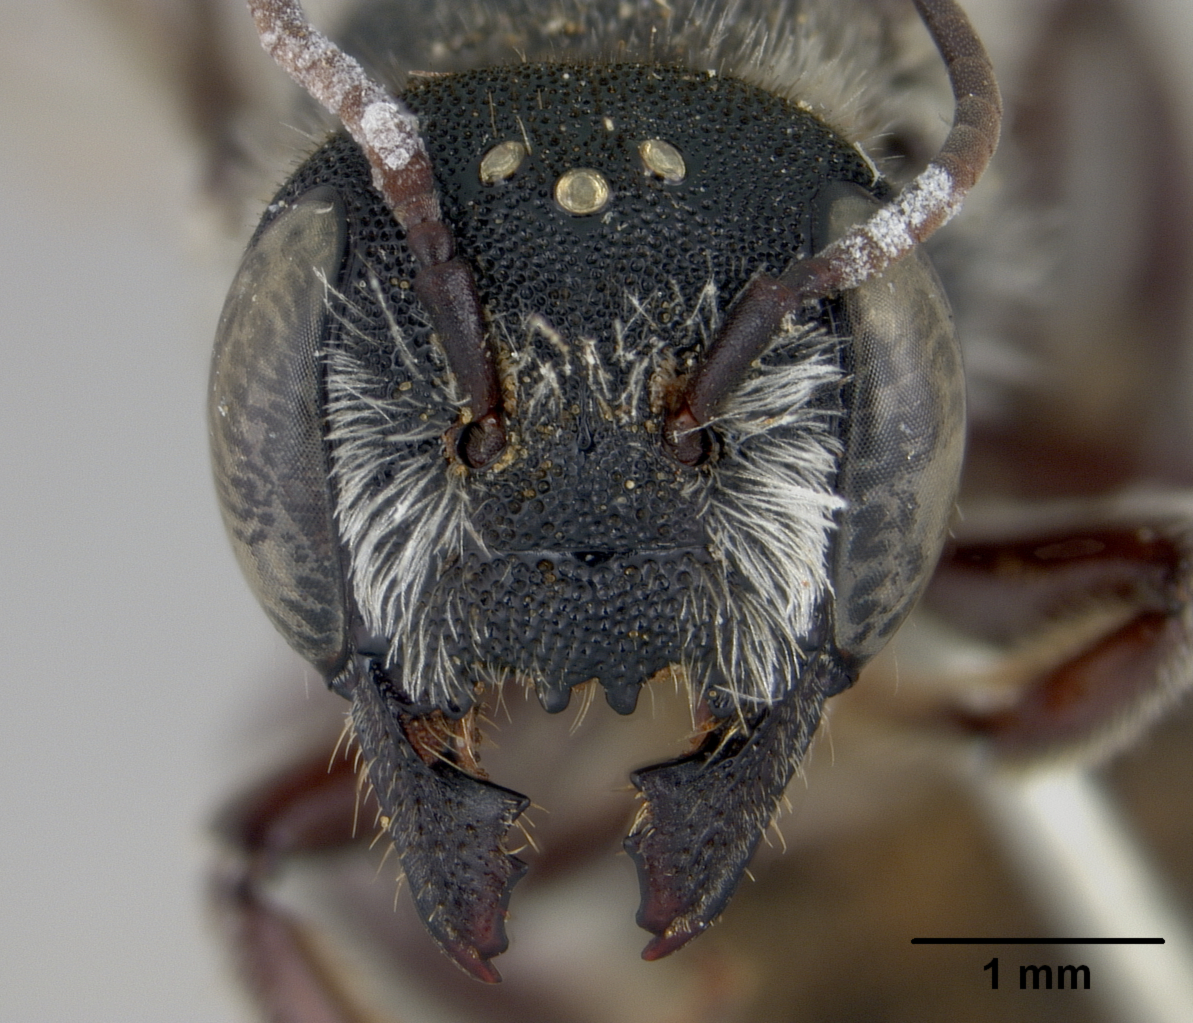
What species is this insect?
Megachile subexilis
